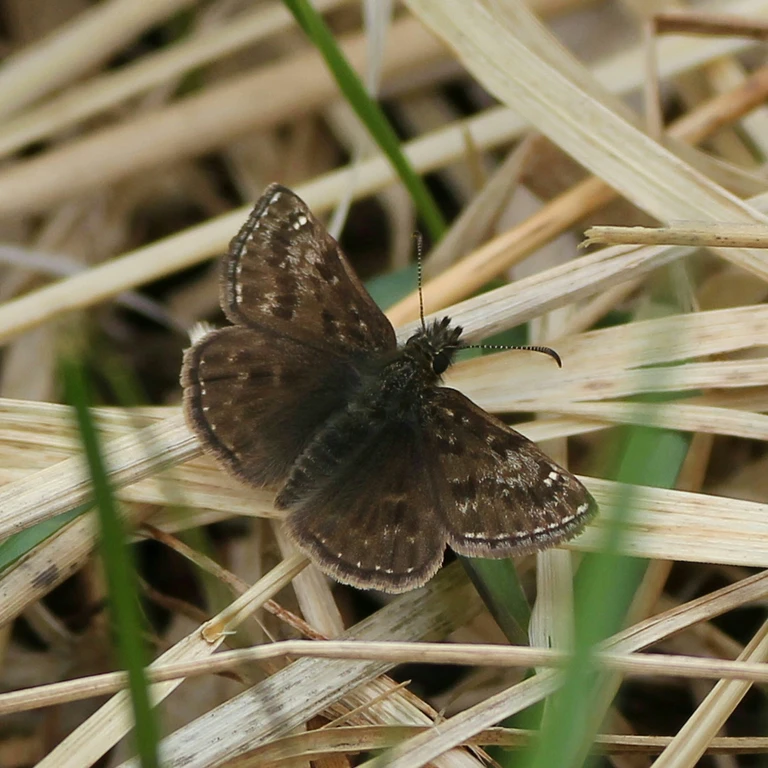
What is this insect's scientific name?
Erynnis tages
